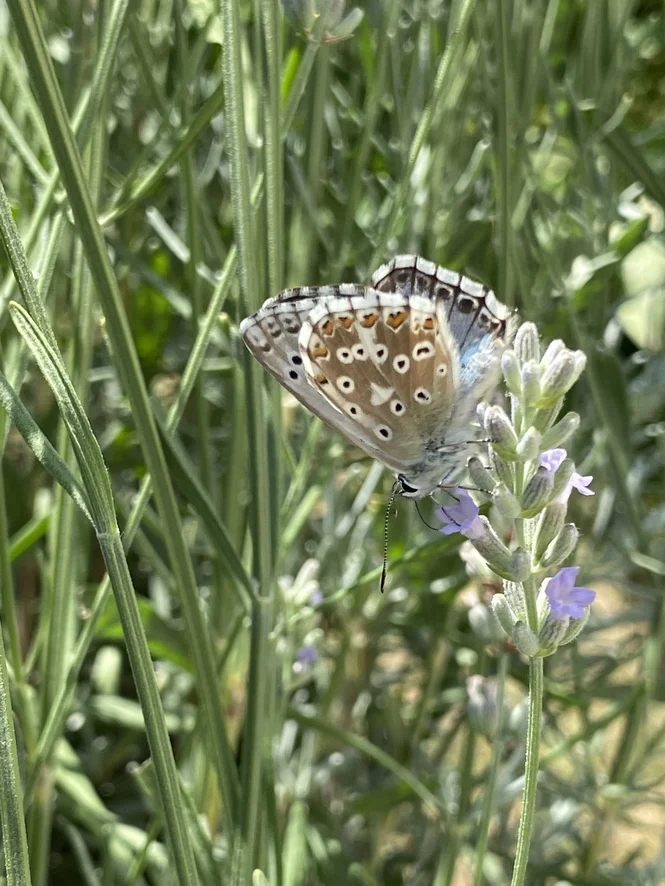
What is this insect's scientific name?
Lysandra coridon
